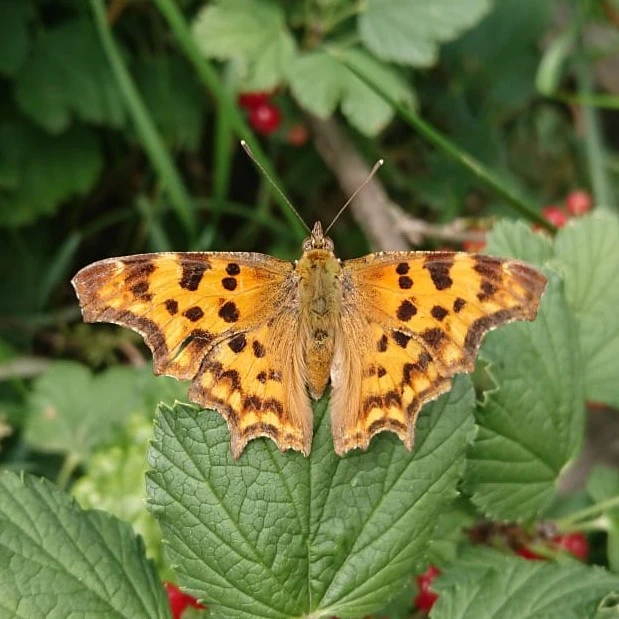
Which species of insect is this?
Polygonia c-album
